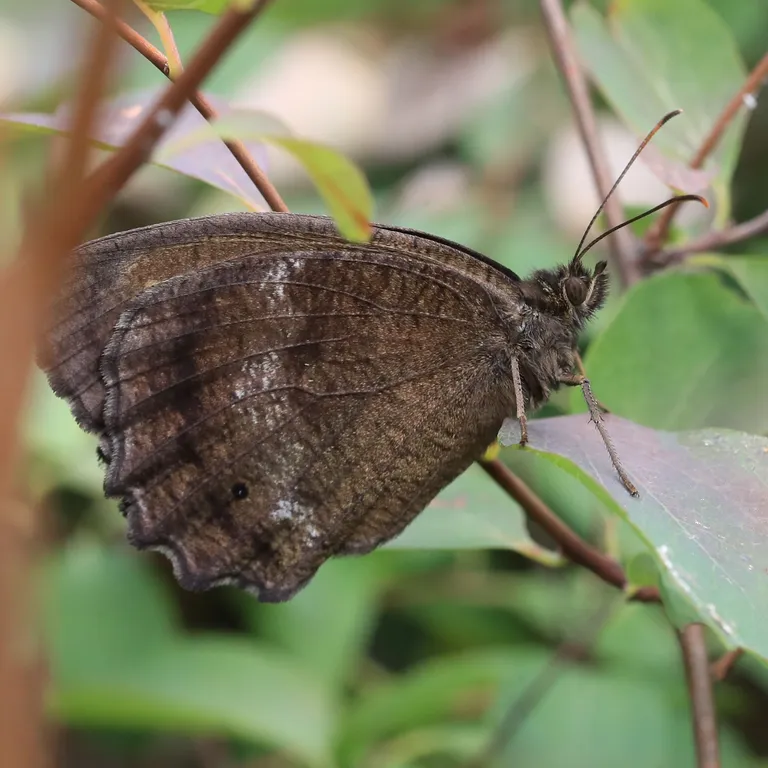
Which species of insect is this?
Minois dryas
